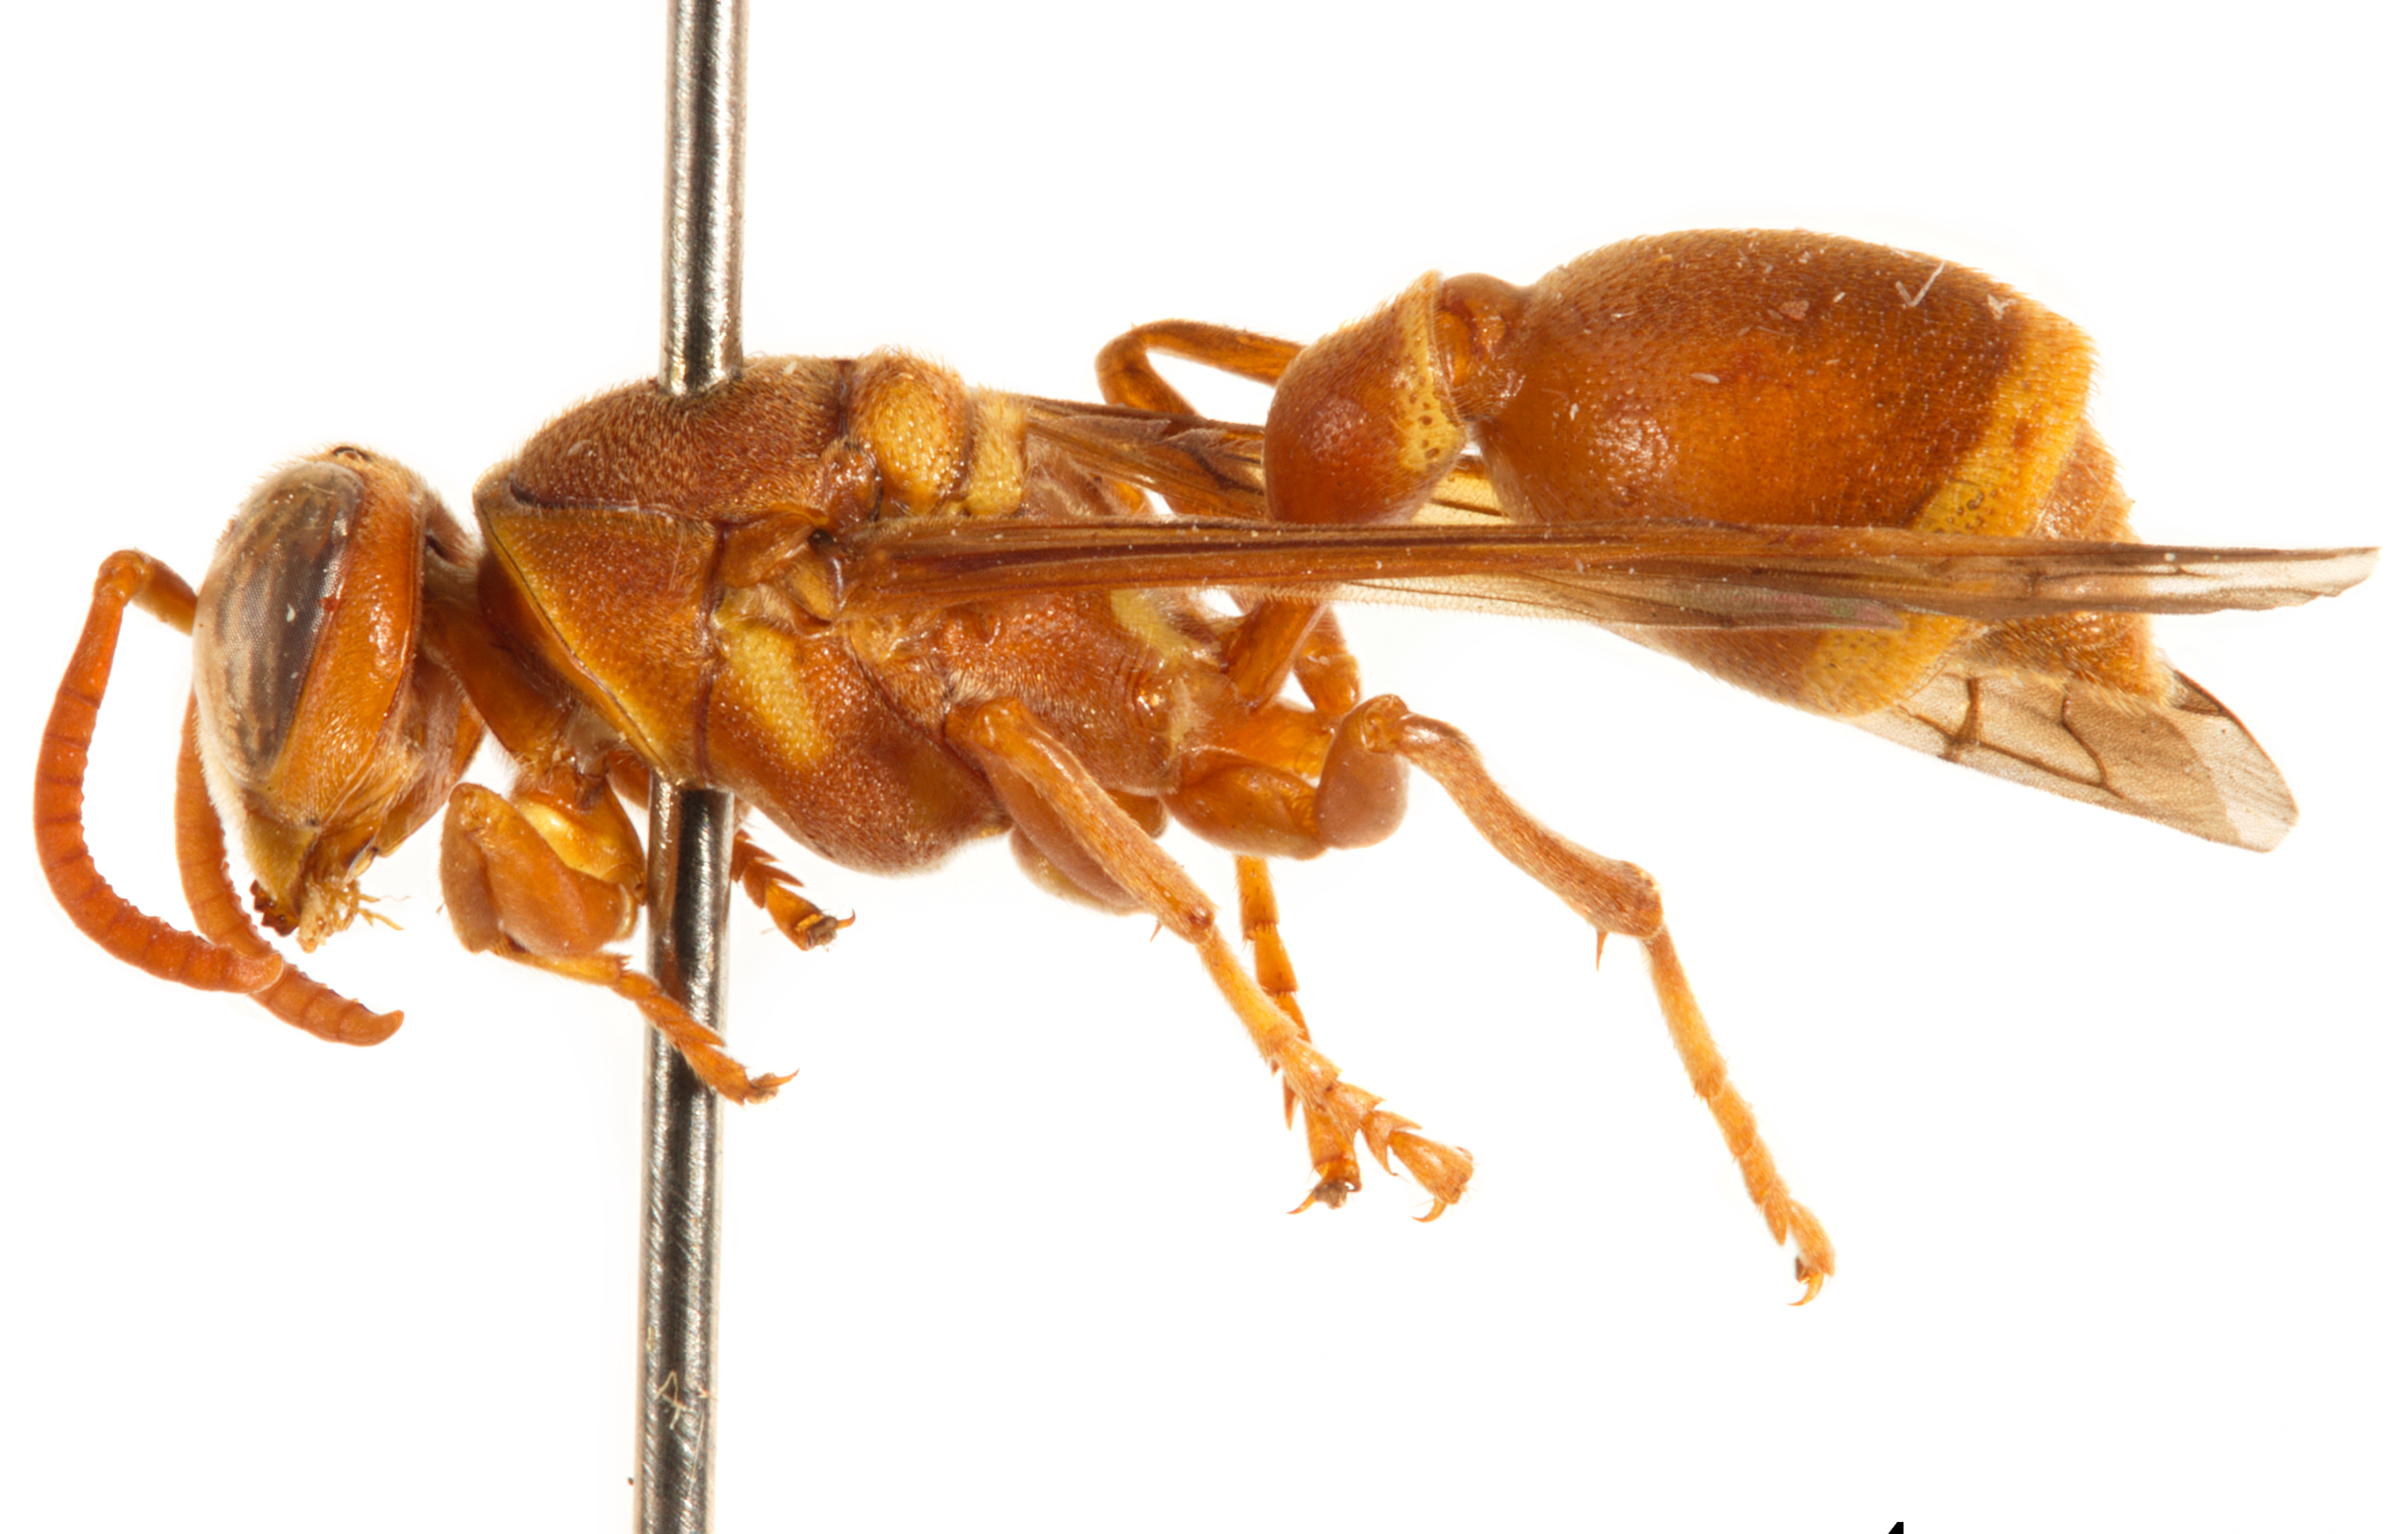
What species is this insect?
Ropalidia marginata
